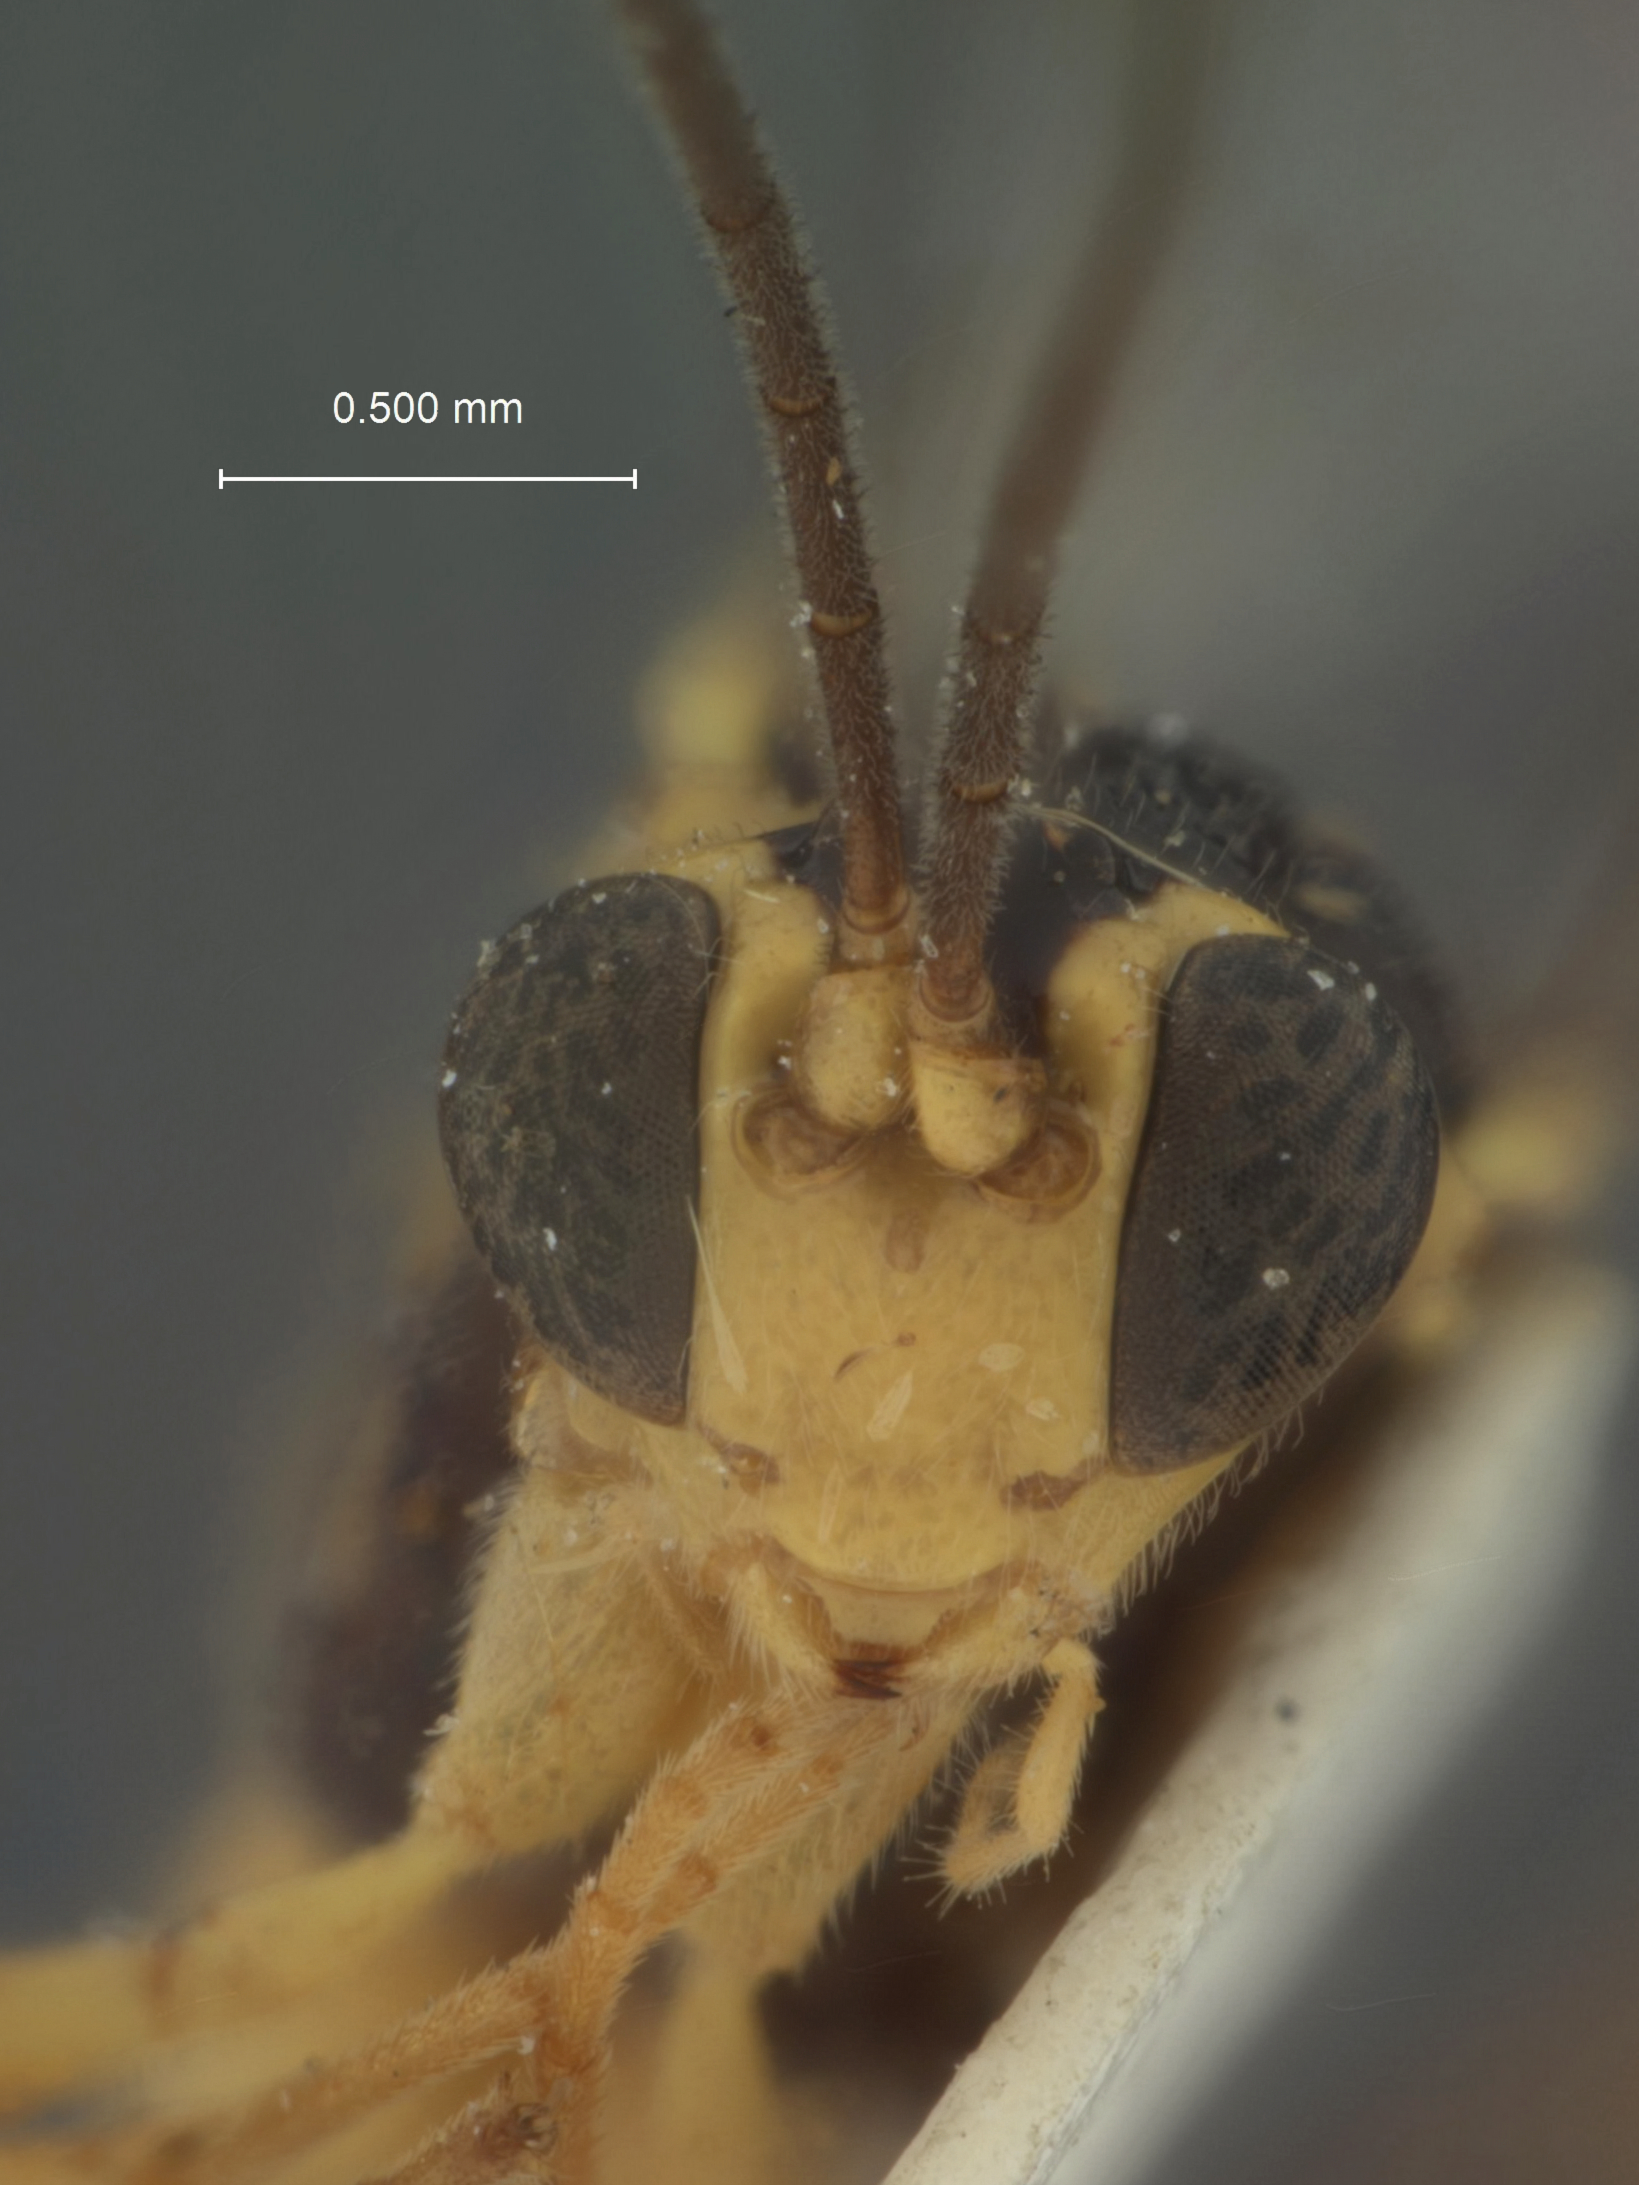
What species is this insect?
Agrypon flavopictus
